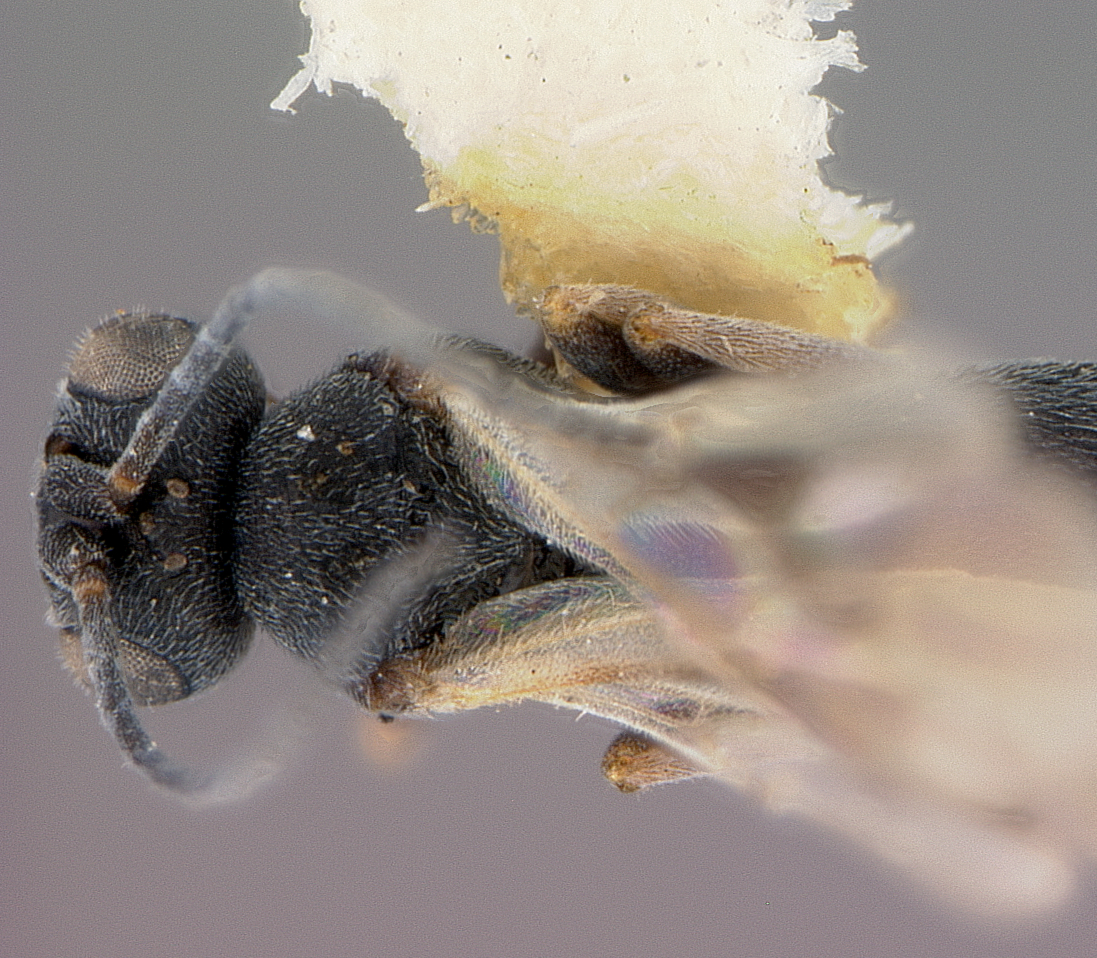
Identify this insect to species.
Chelonus walkleyae
